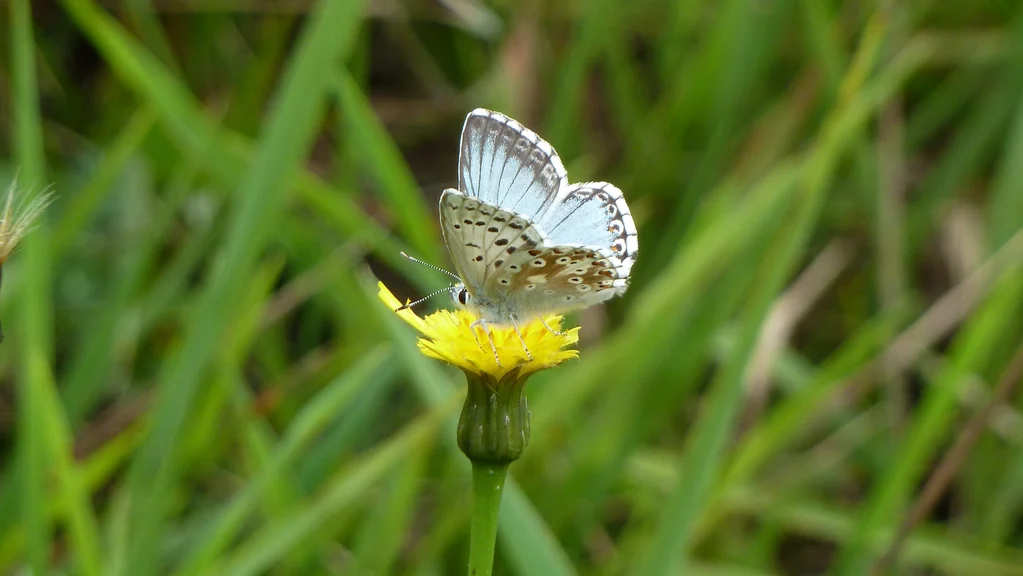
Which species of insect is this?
Lysandra coridon
